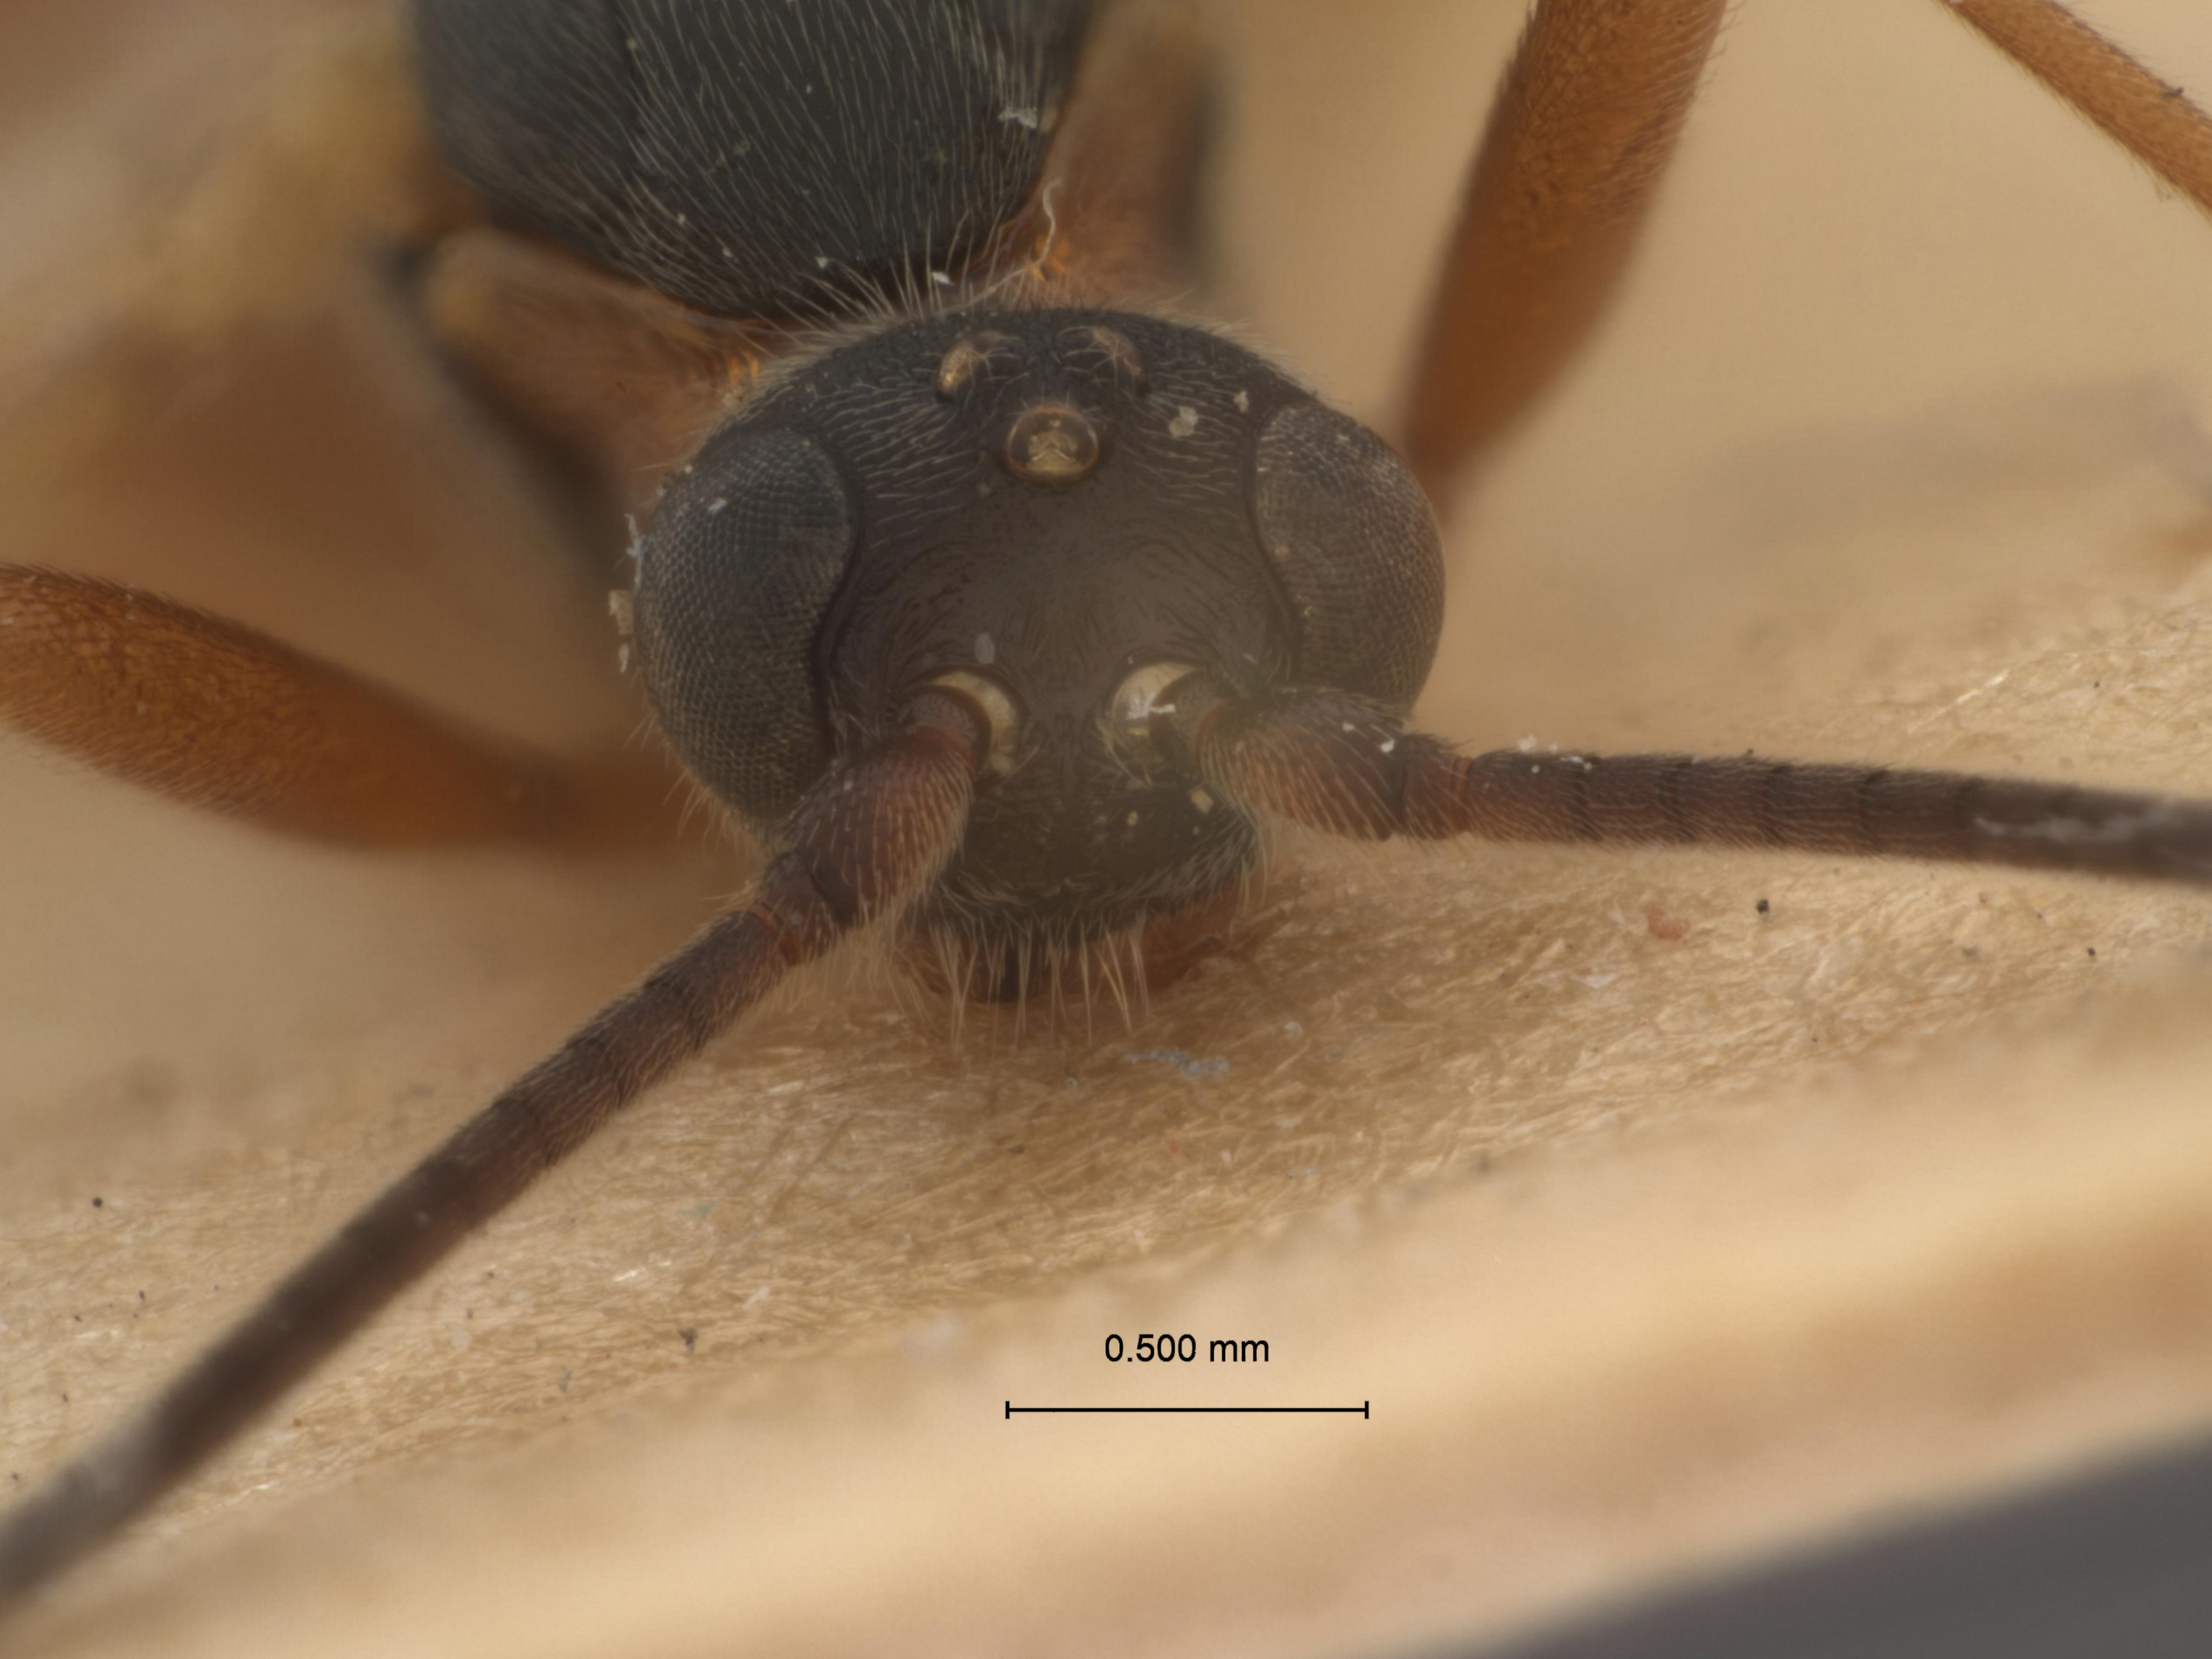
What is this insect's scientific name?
Rogas heterostigma
